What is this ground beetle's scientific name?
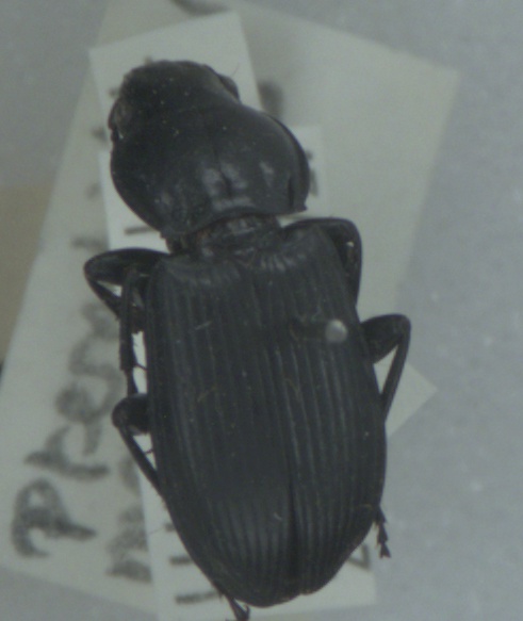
Pterostichus melanarius
